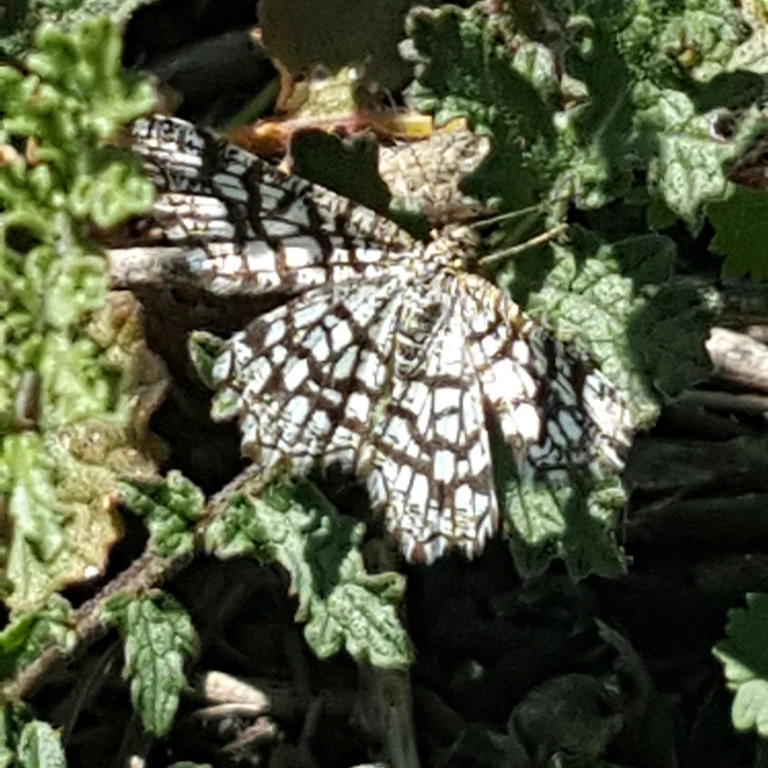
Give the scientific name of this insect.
Chiasmia clathrata
